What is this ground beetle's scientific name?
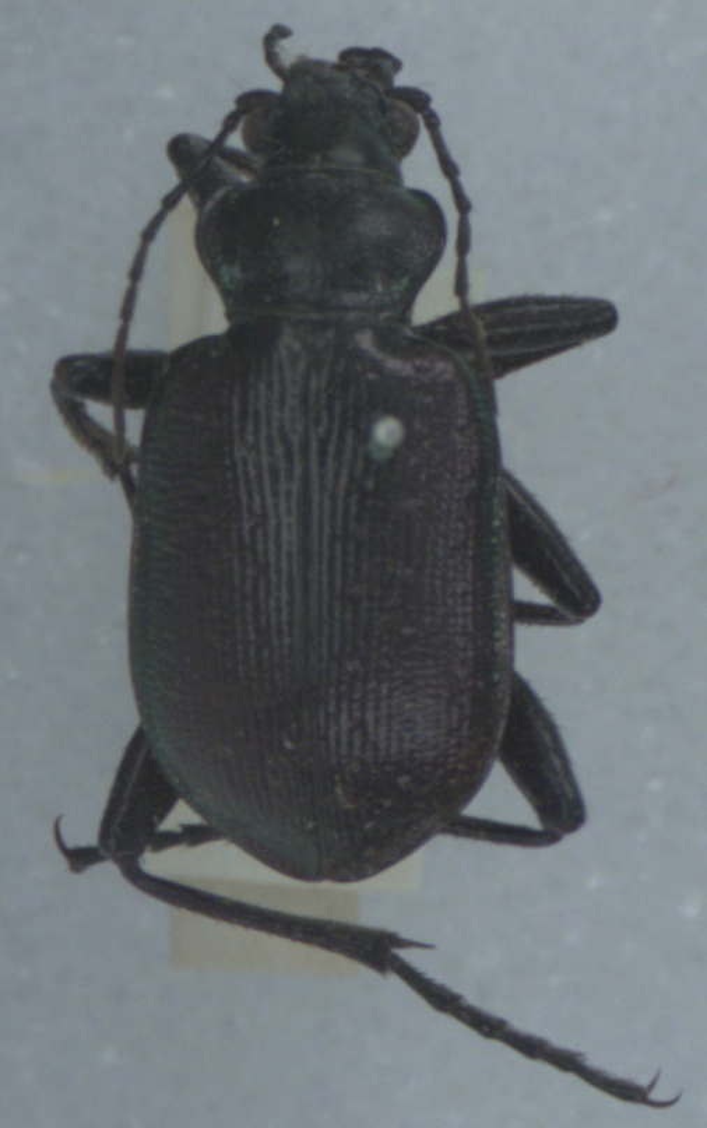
Calosoma inquisitor
